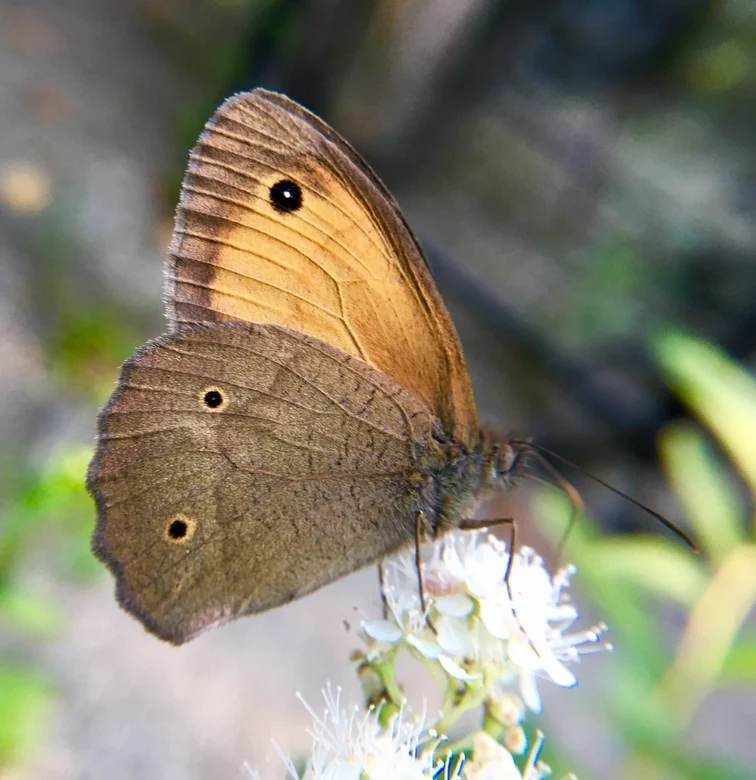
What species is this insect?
Maniola jurtina
